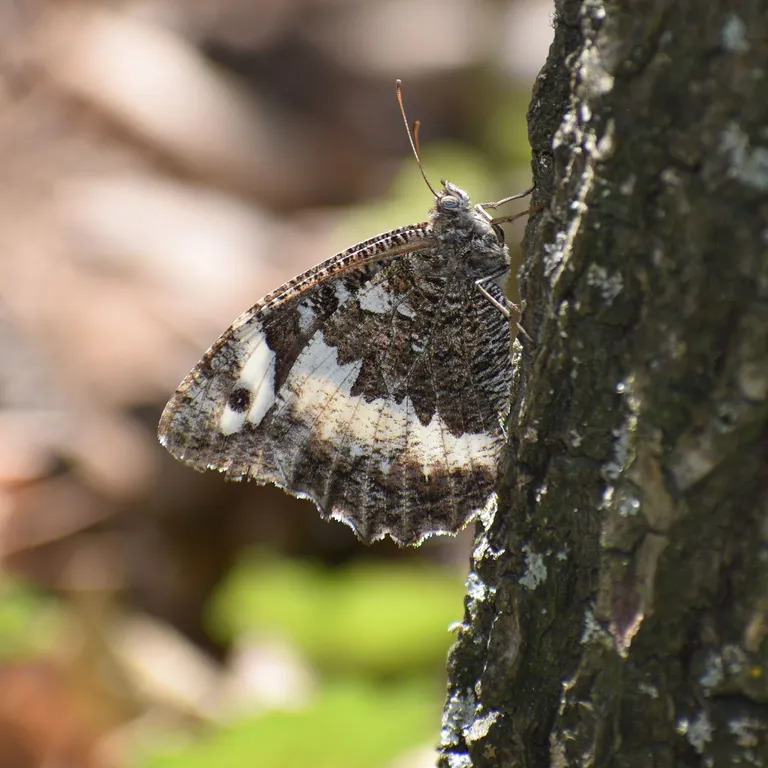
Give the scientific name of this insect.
Brintesia circe
